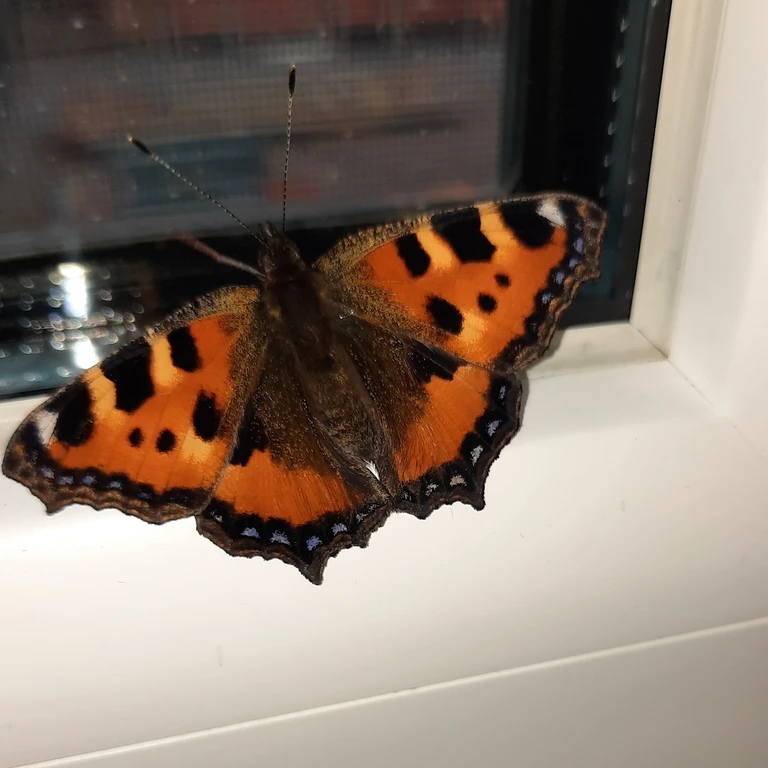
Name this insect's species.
Aglais urticae
